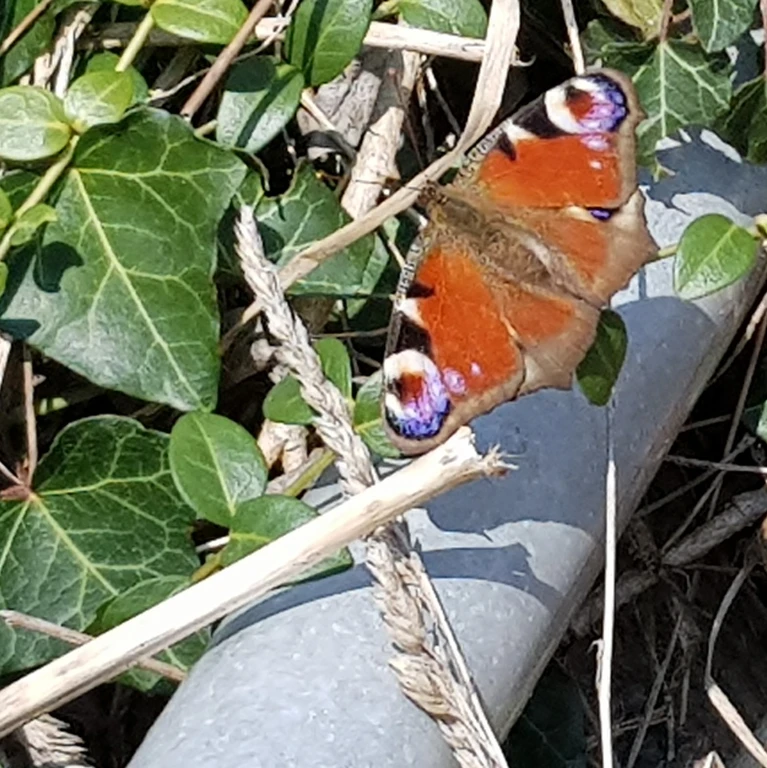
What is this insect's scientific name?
Aglais io
